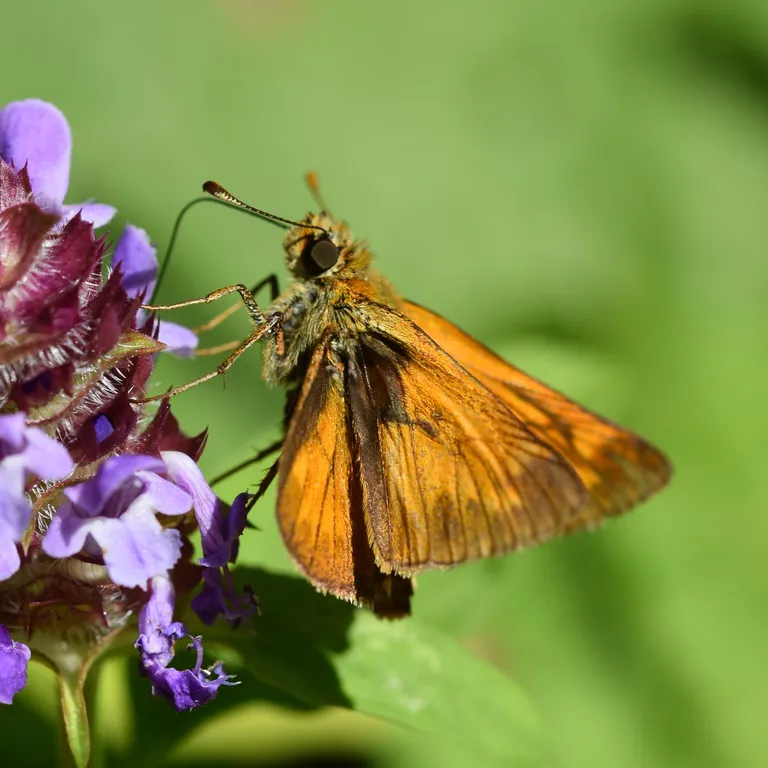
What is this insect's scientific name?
Ochlodes sylvanus (also Ochlodes venata)
